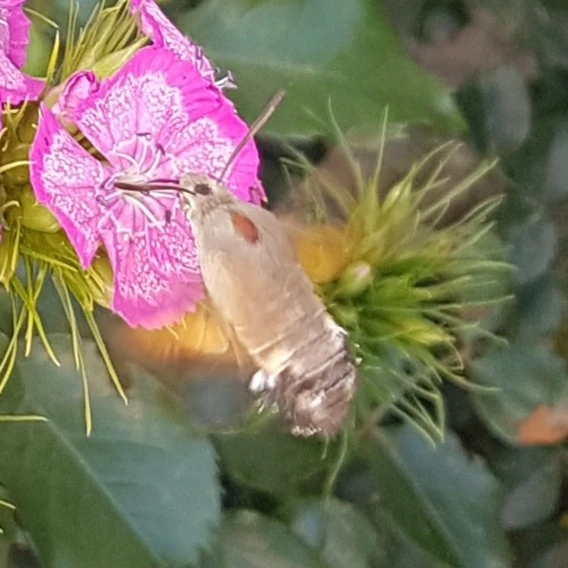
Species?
Macroglossum stellatarum
